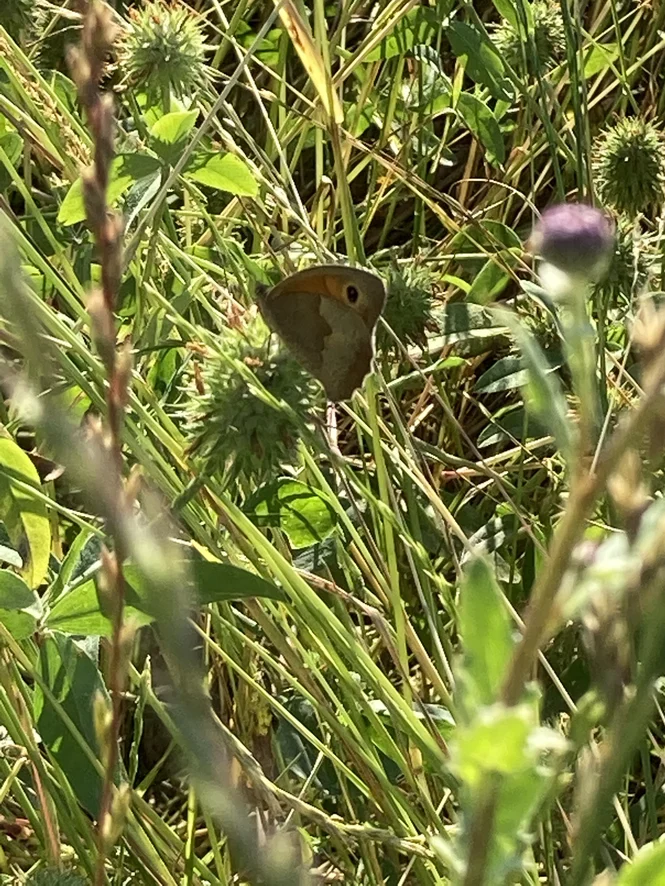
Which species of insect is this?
Maniola jurtina
